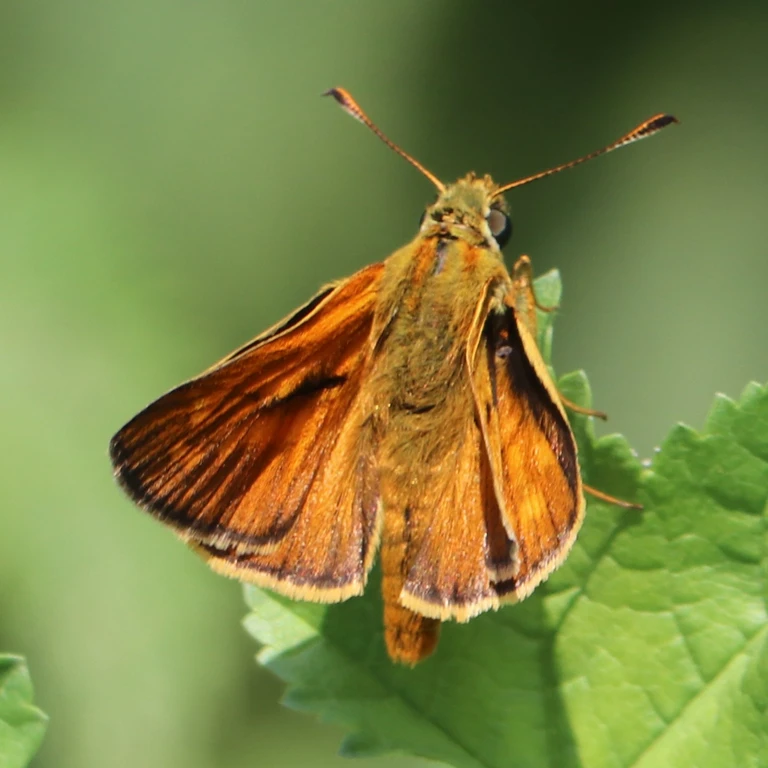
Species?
Ochlodes sylvanus (also Ochlodes venata)
